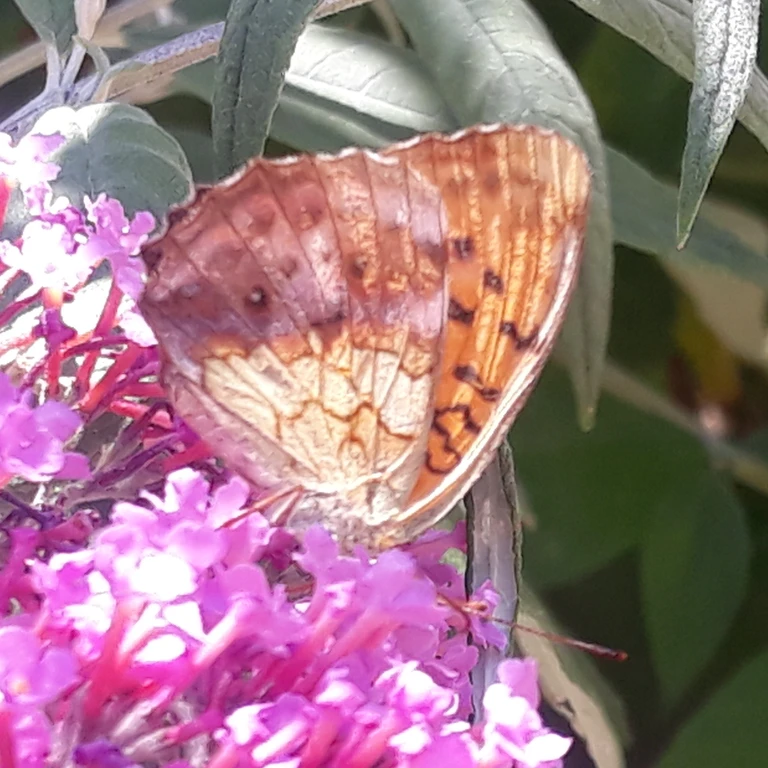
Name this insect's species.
Brenthis daphne
